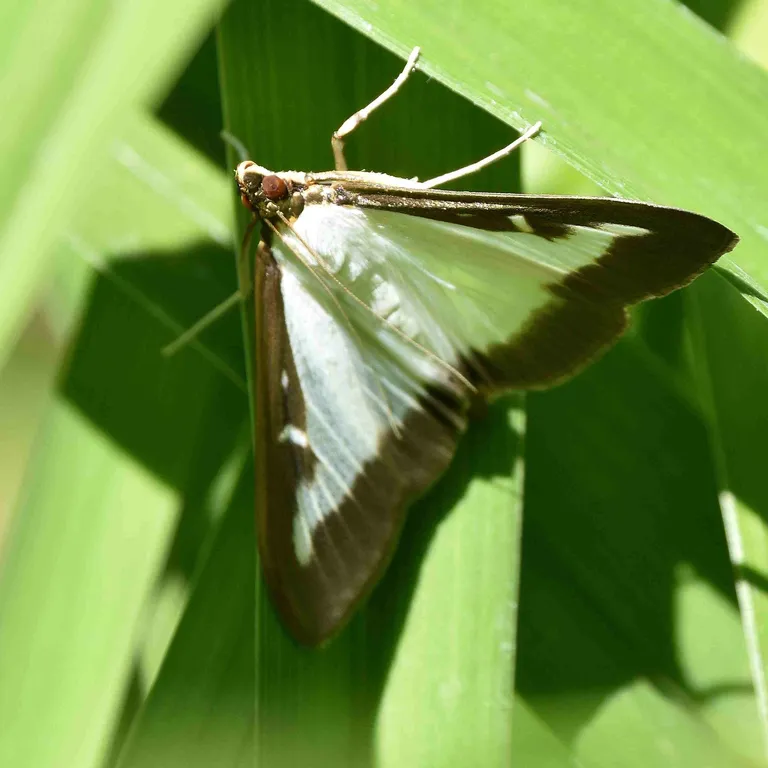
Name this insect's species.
Cydalima perspectalis
